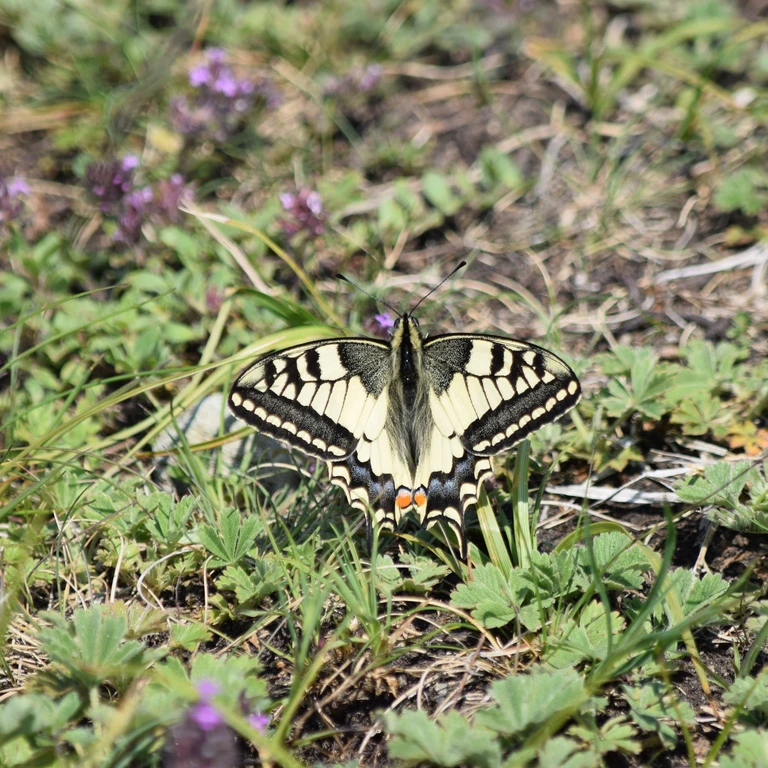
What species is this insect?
Papilio machaon
